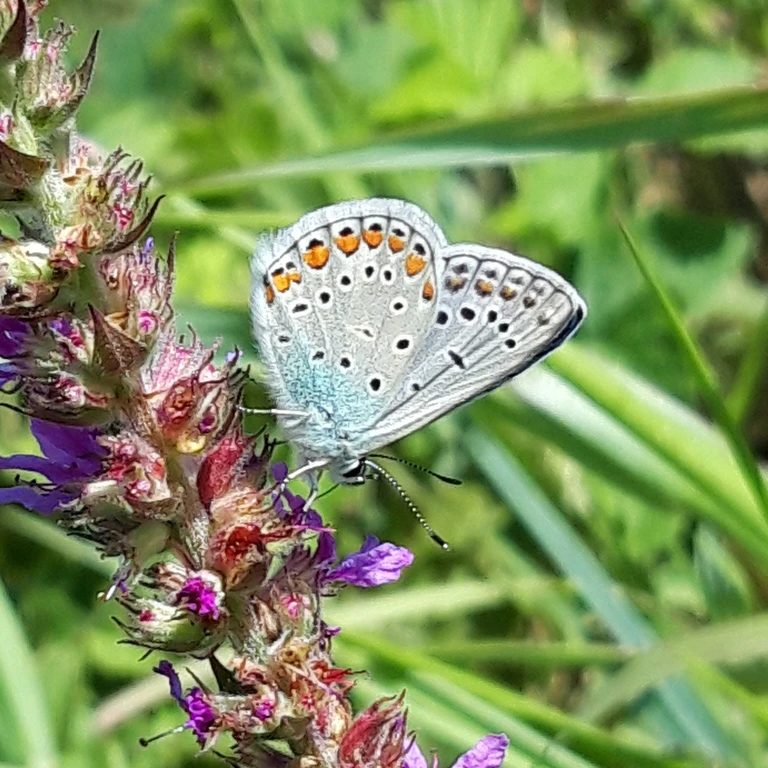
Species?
Polyommatus icarus
